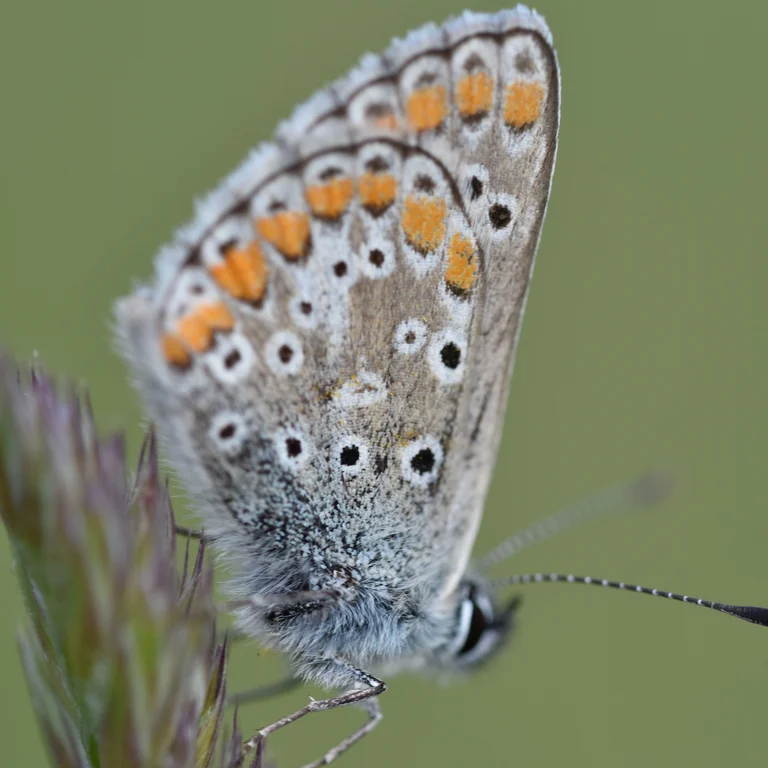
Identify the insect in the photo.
Aricia agestis/artaxerxes
